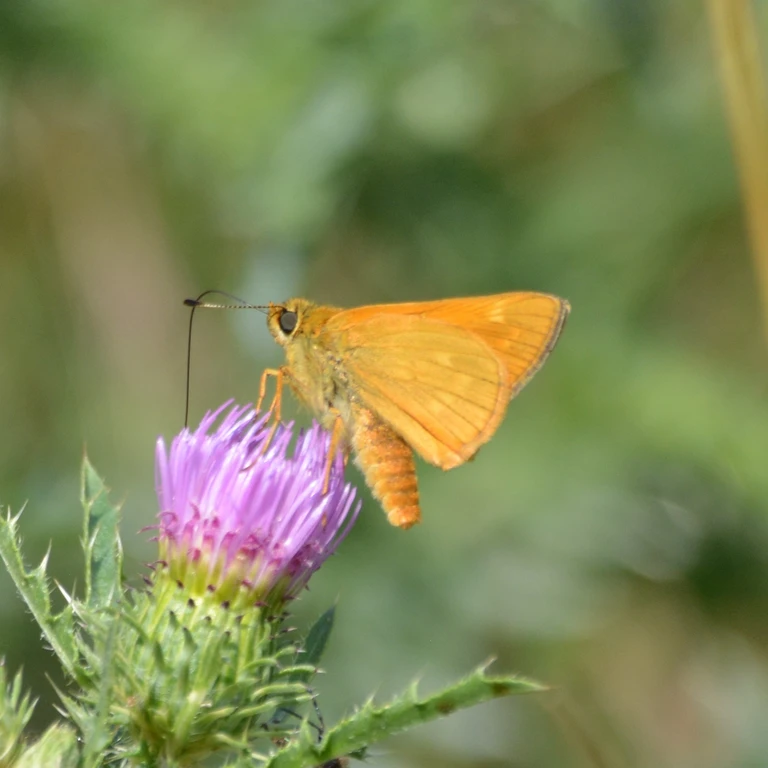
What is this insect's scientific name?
Ochlodes sylvanus (also Ochlodes venata)
